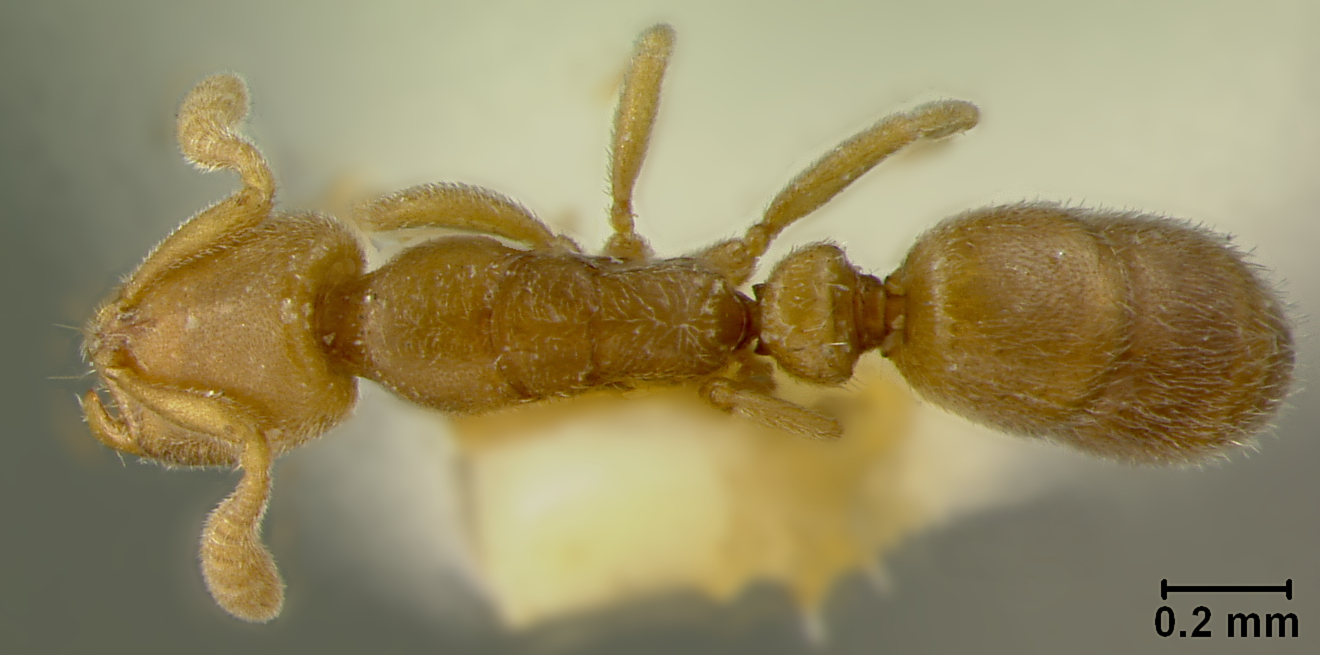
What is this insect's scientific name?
Ponera exotica
